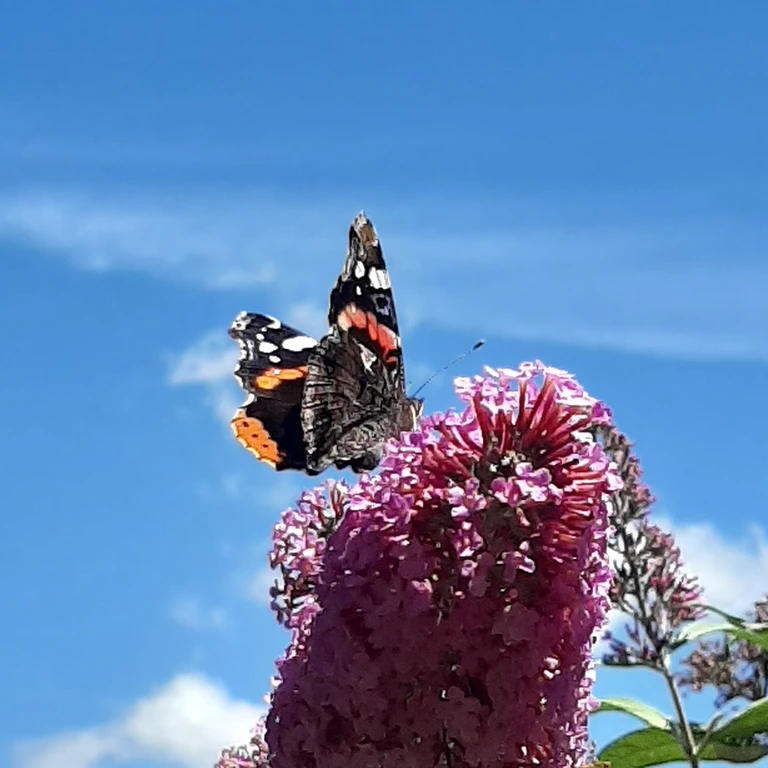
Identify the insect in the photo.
Vanessa atalanta
